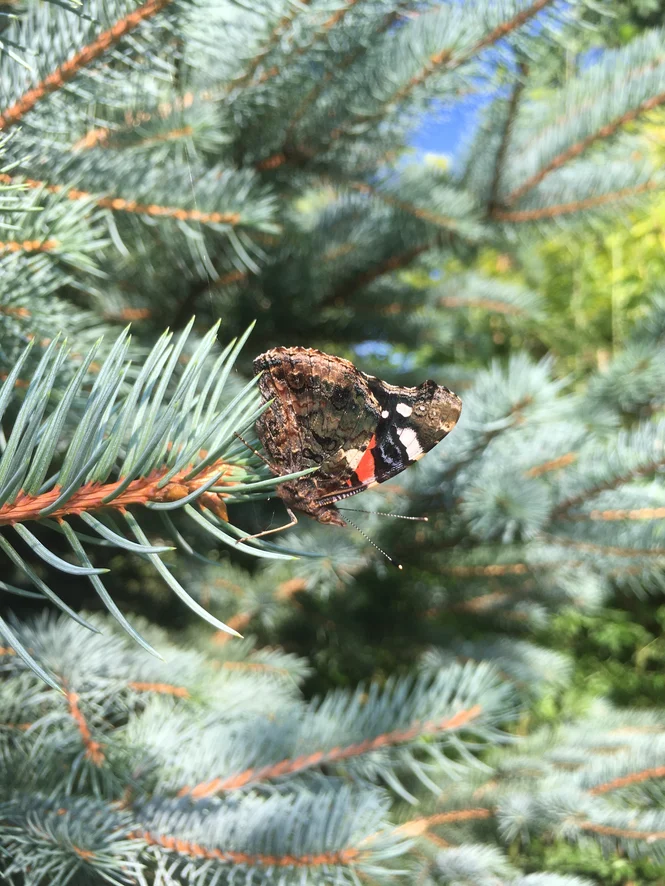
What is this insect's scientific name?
Vanessa atalanta
